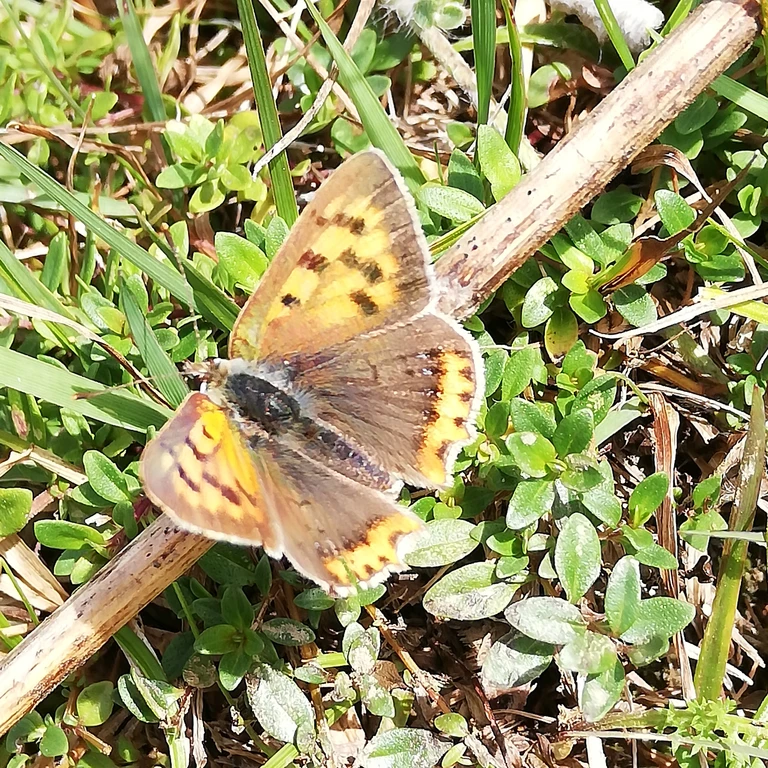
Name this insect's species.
Lycaena phlaeas
